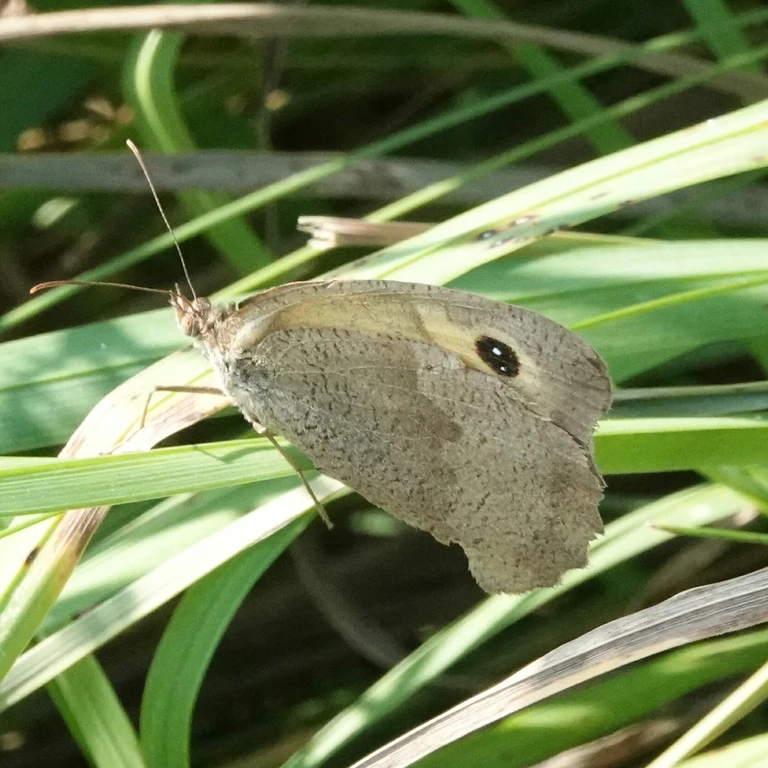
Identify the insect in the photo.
Maniola jurtina
